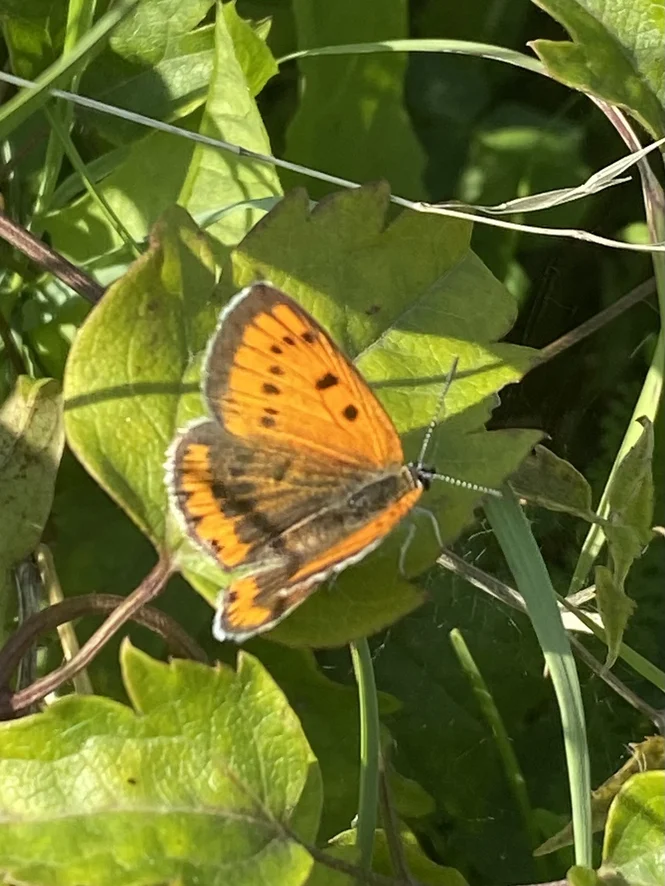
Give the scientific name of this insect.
Lycaena dispar
